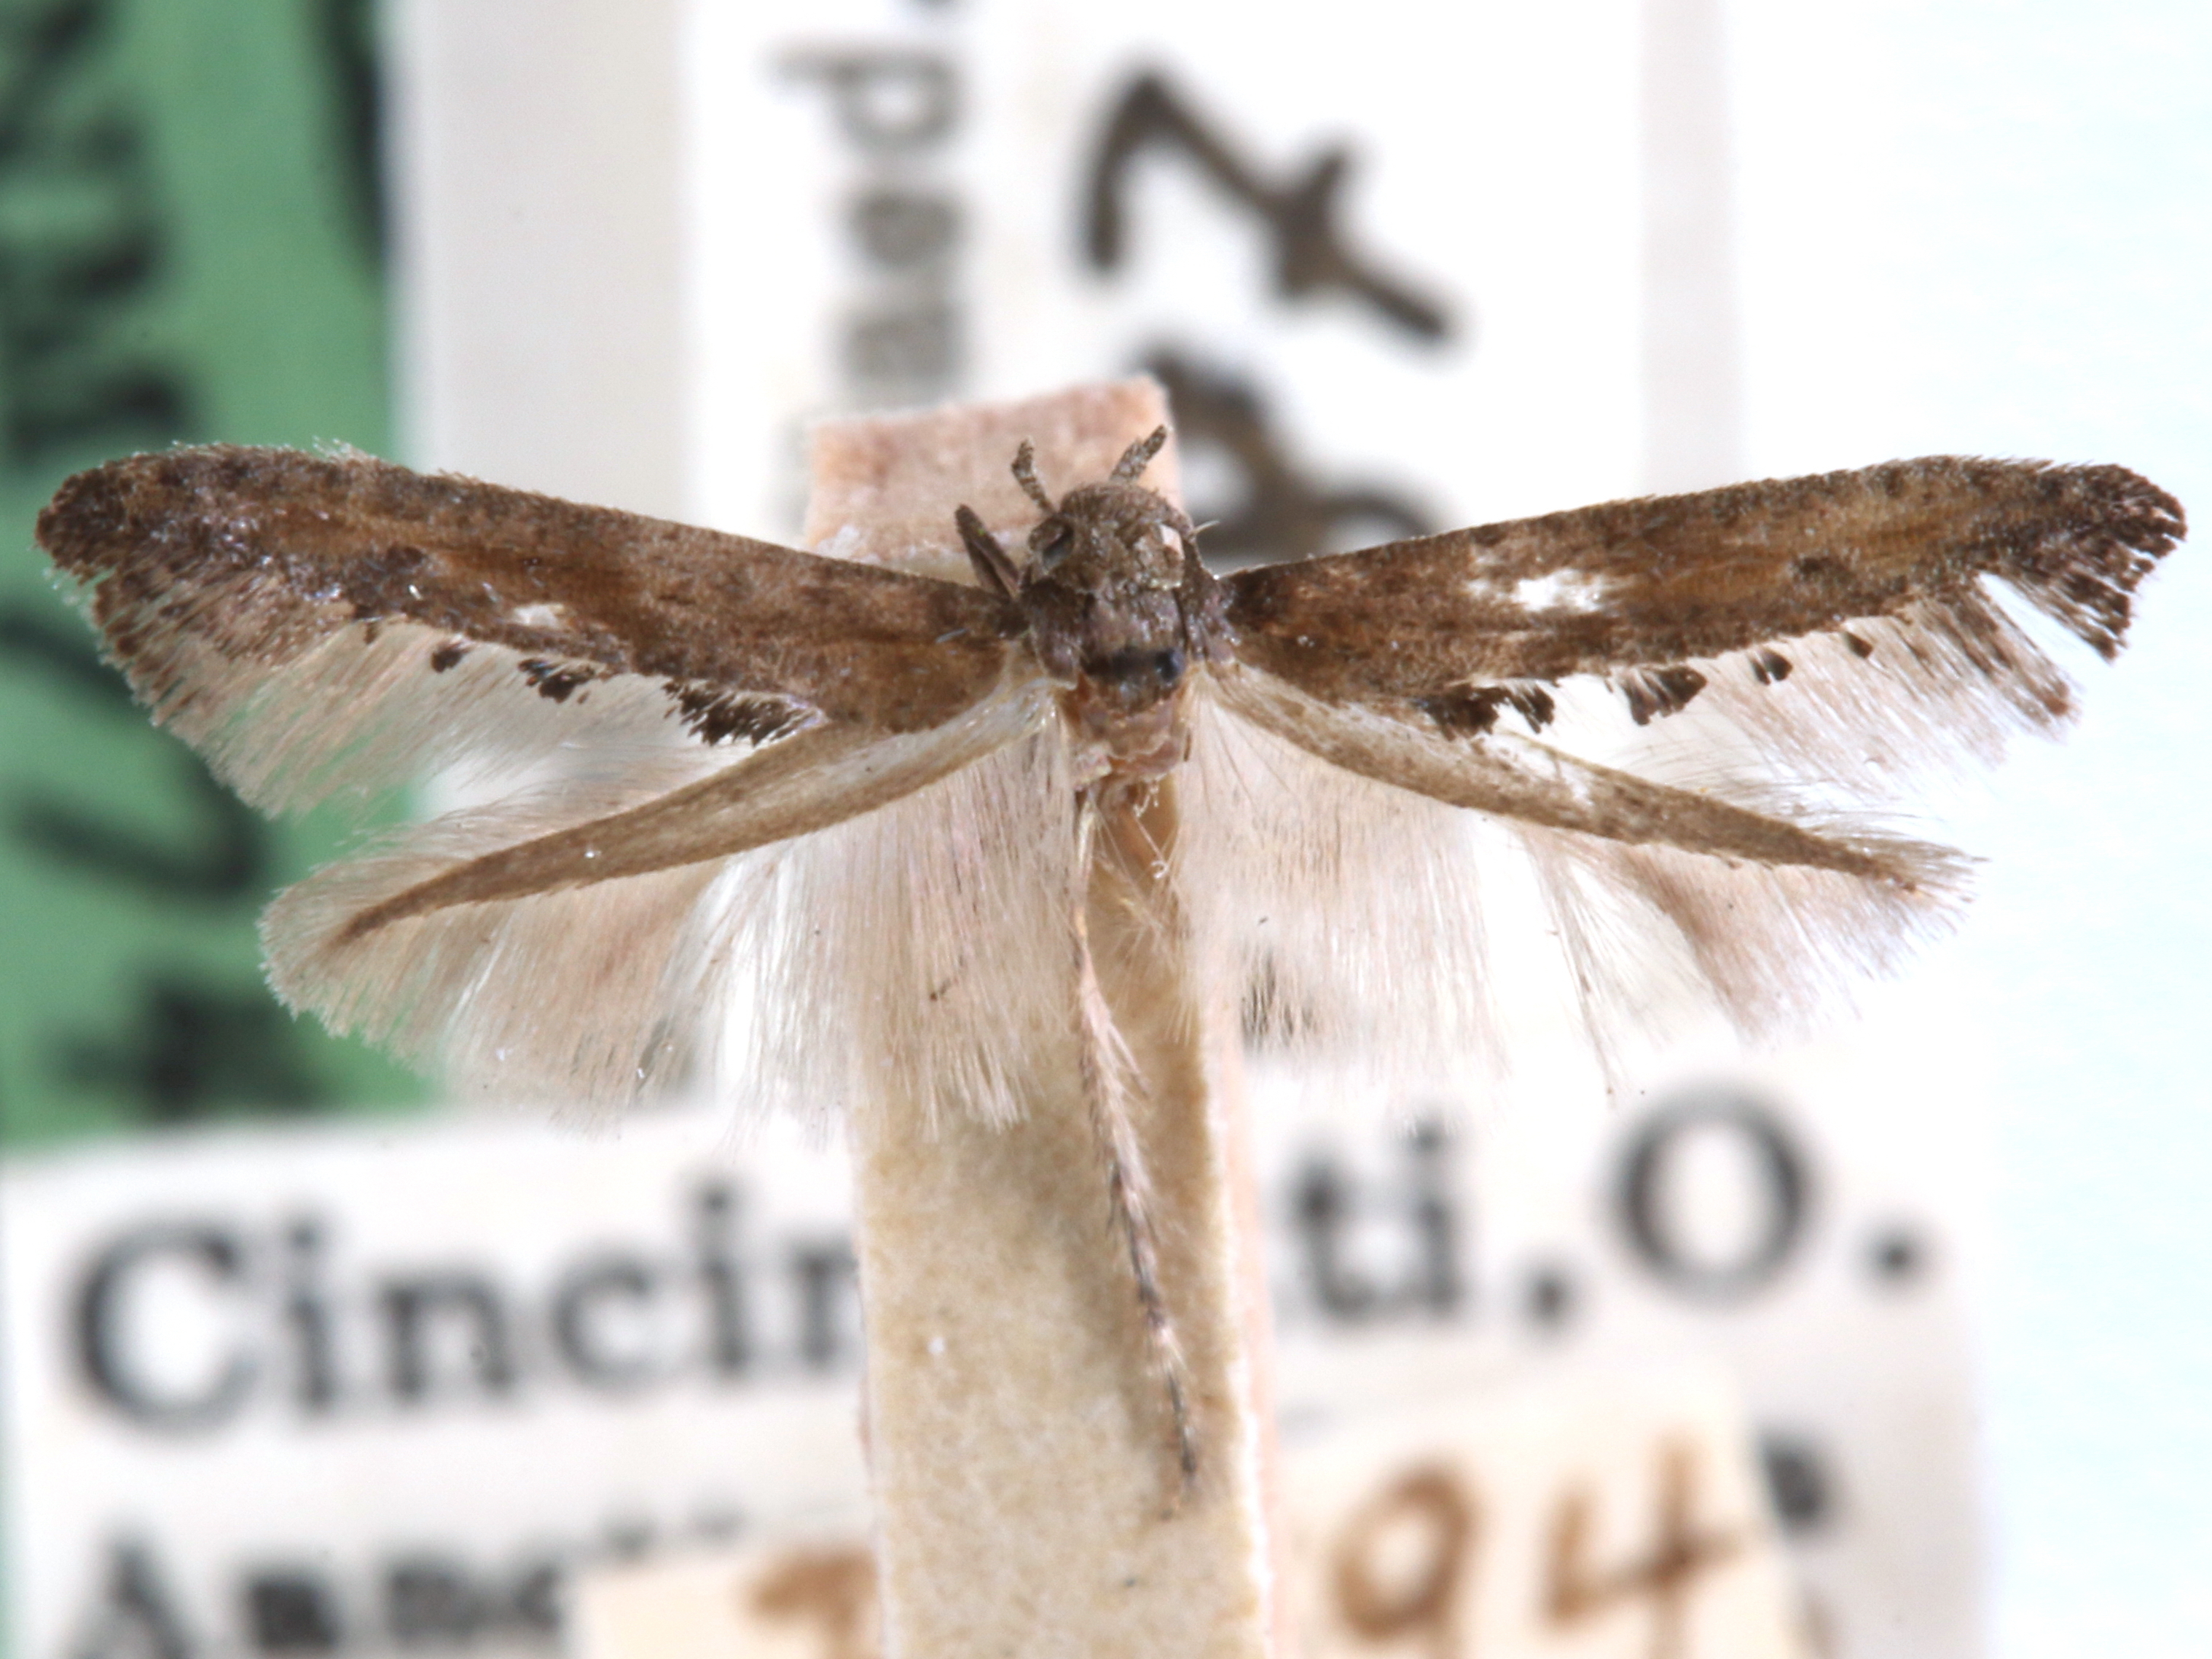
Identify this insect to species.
Epermenia pimpinella
